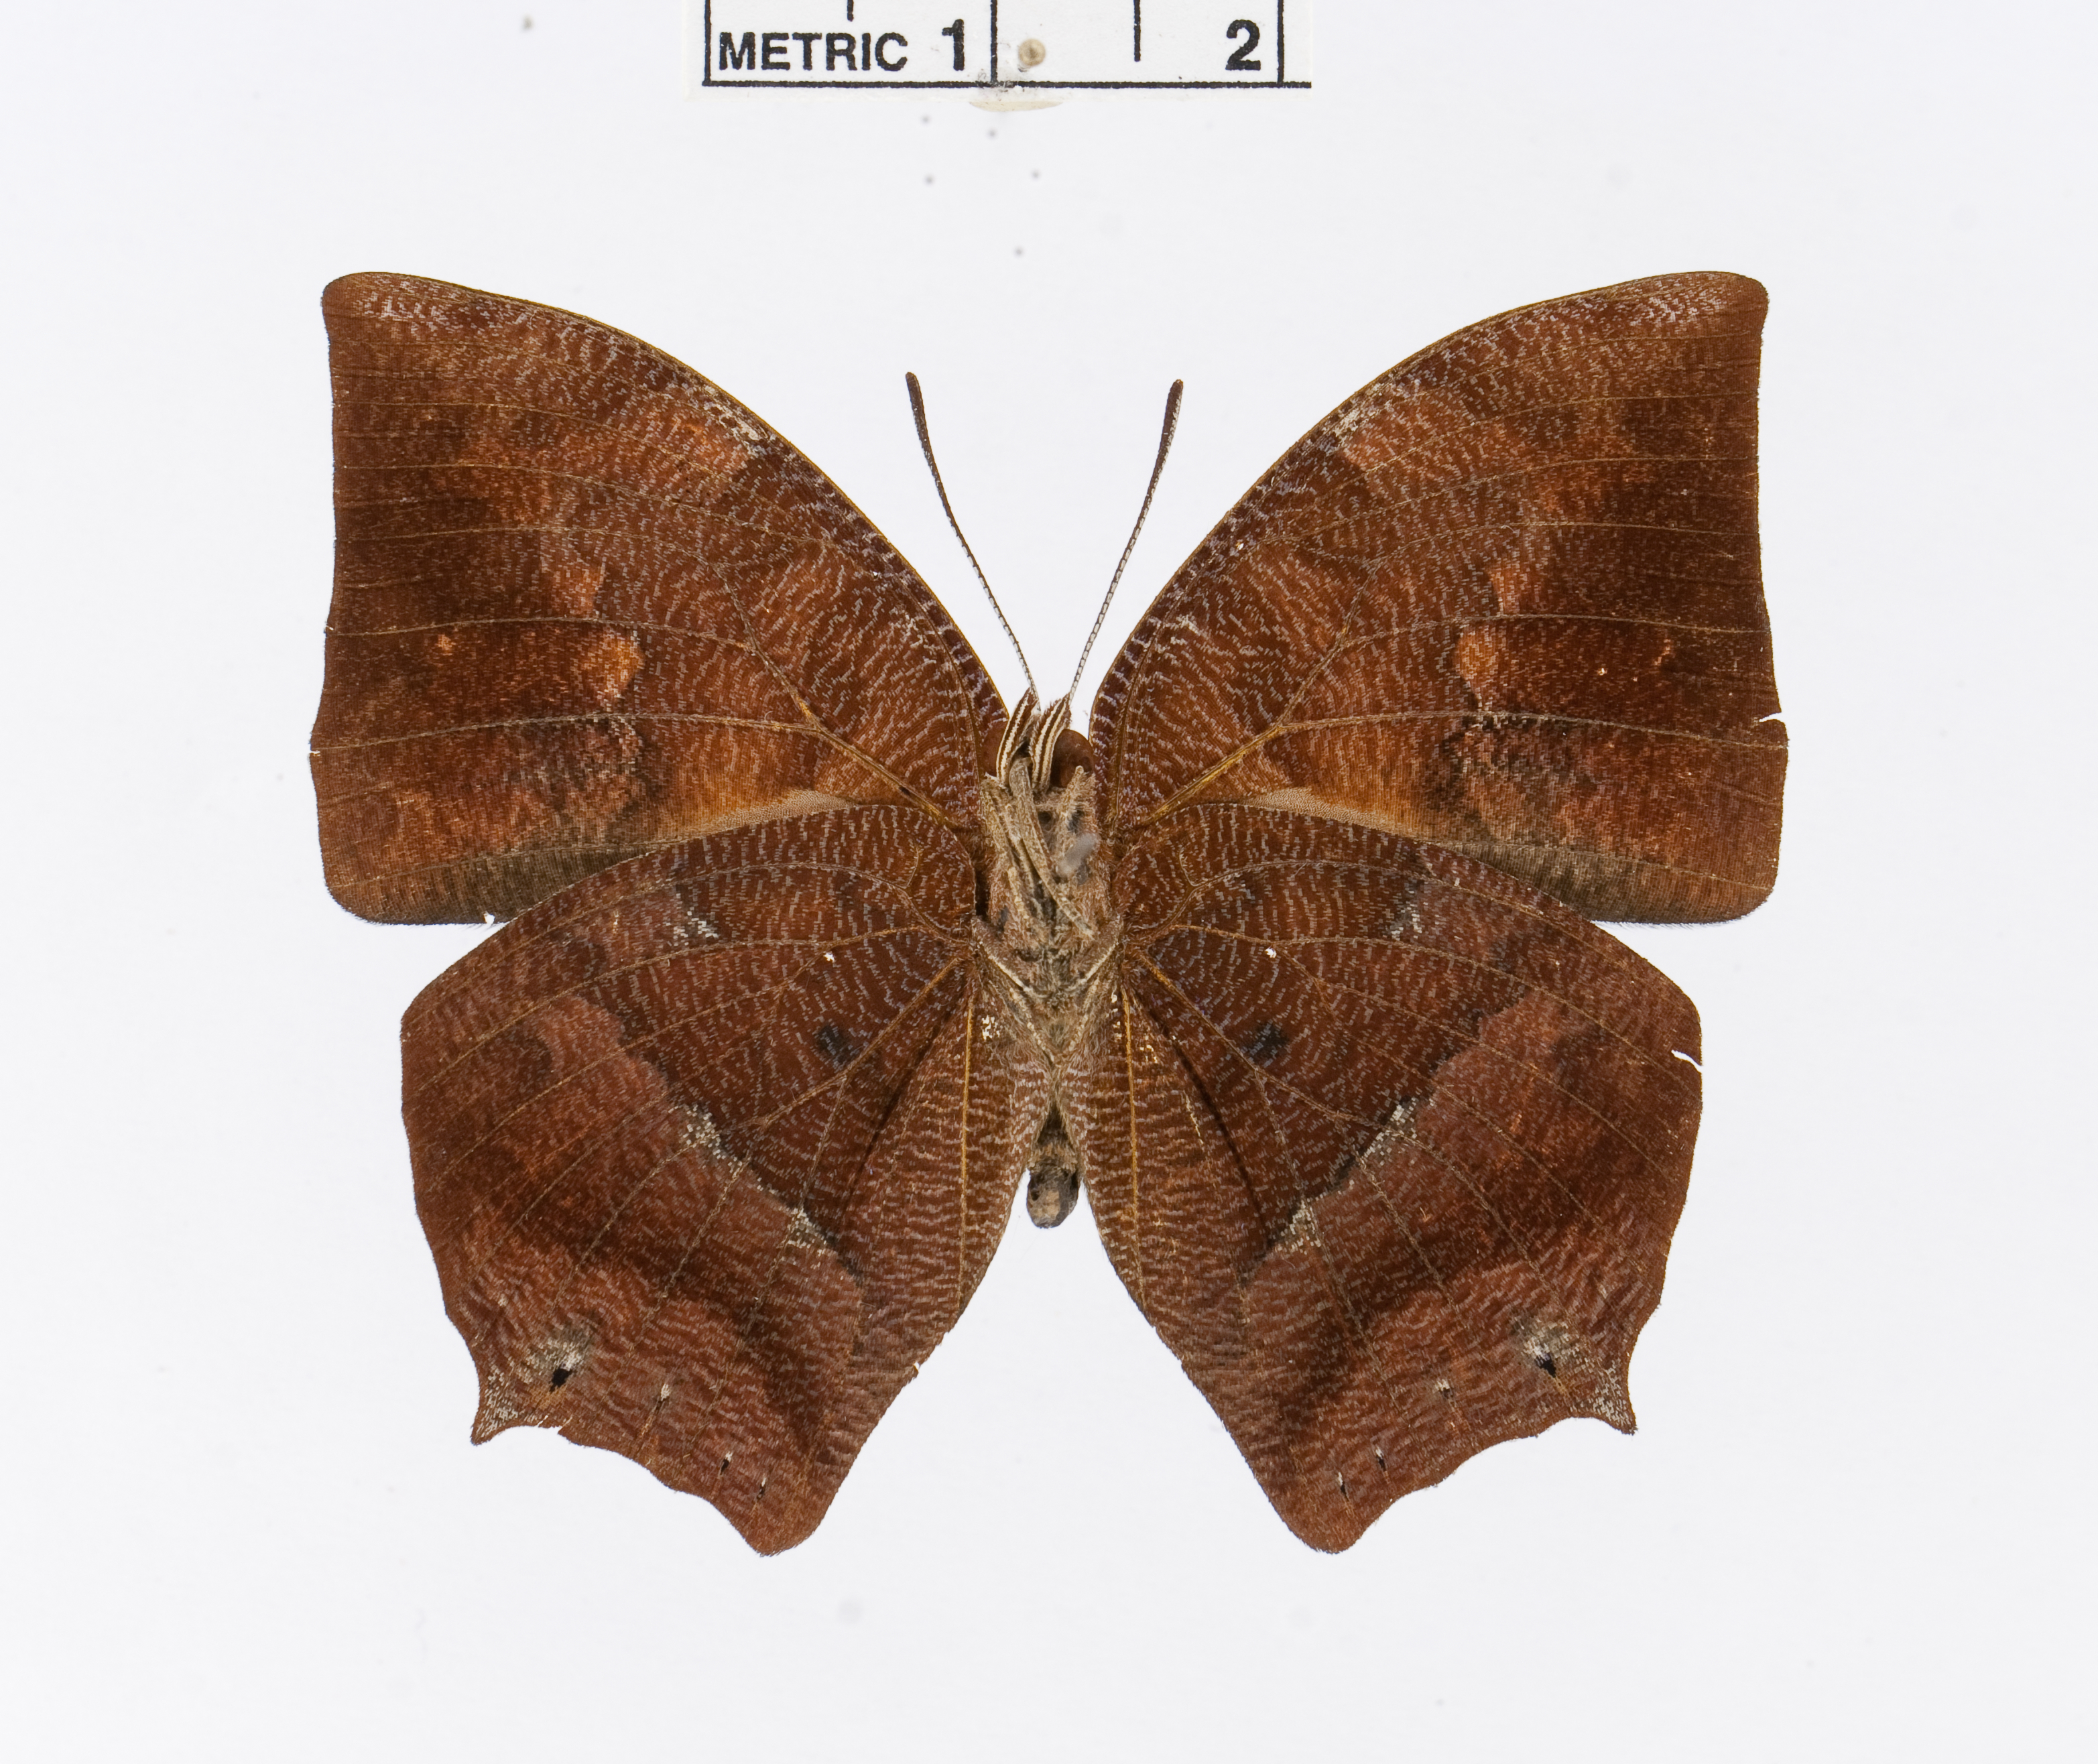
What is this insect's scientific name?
Fountainea sosippus
